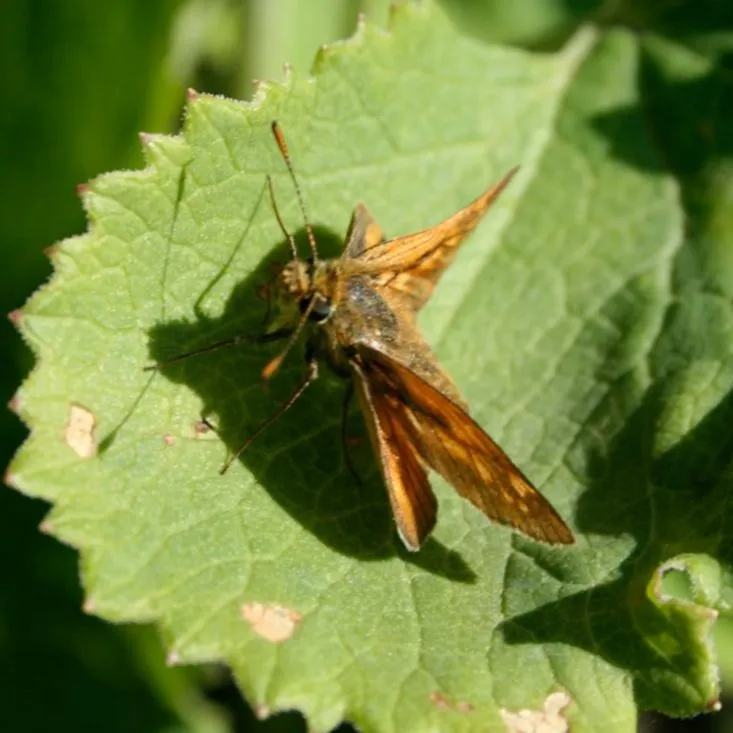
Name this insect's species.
Ochlodes sylvanus (also Ochlodes venata)
